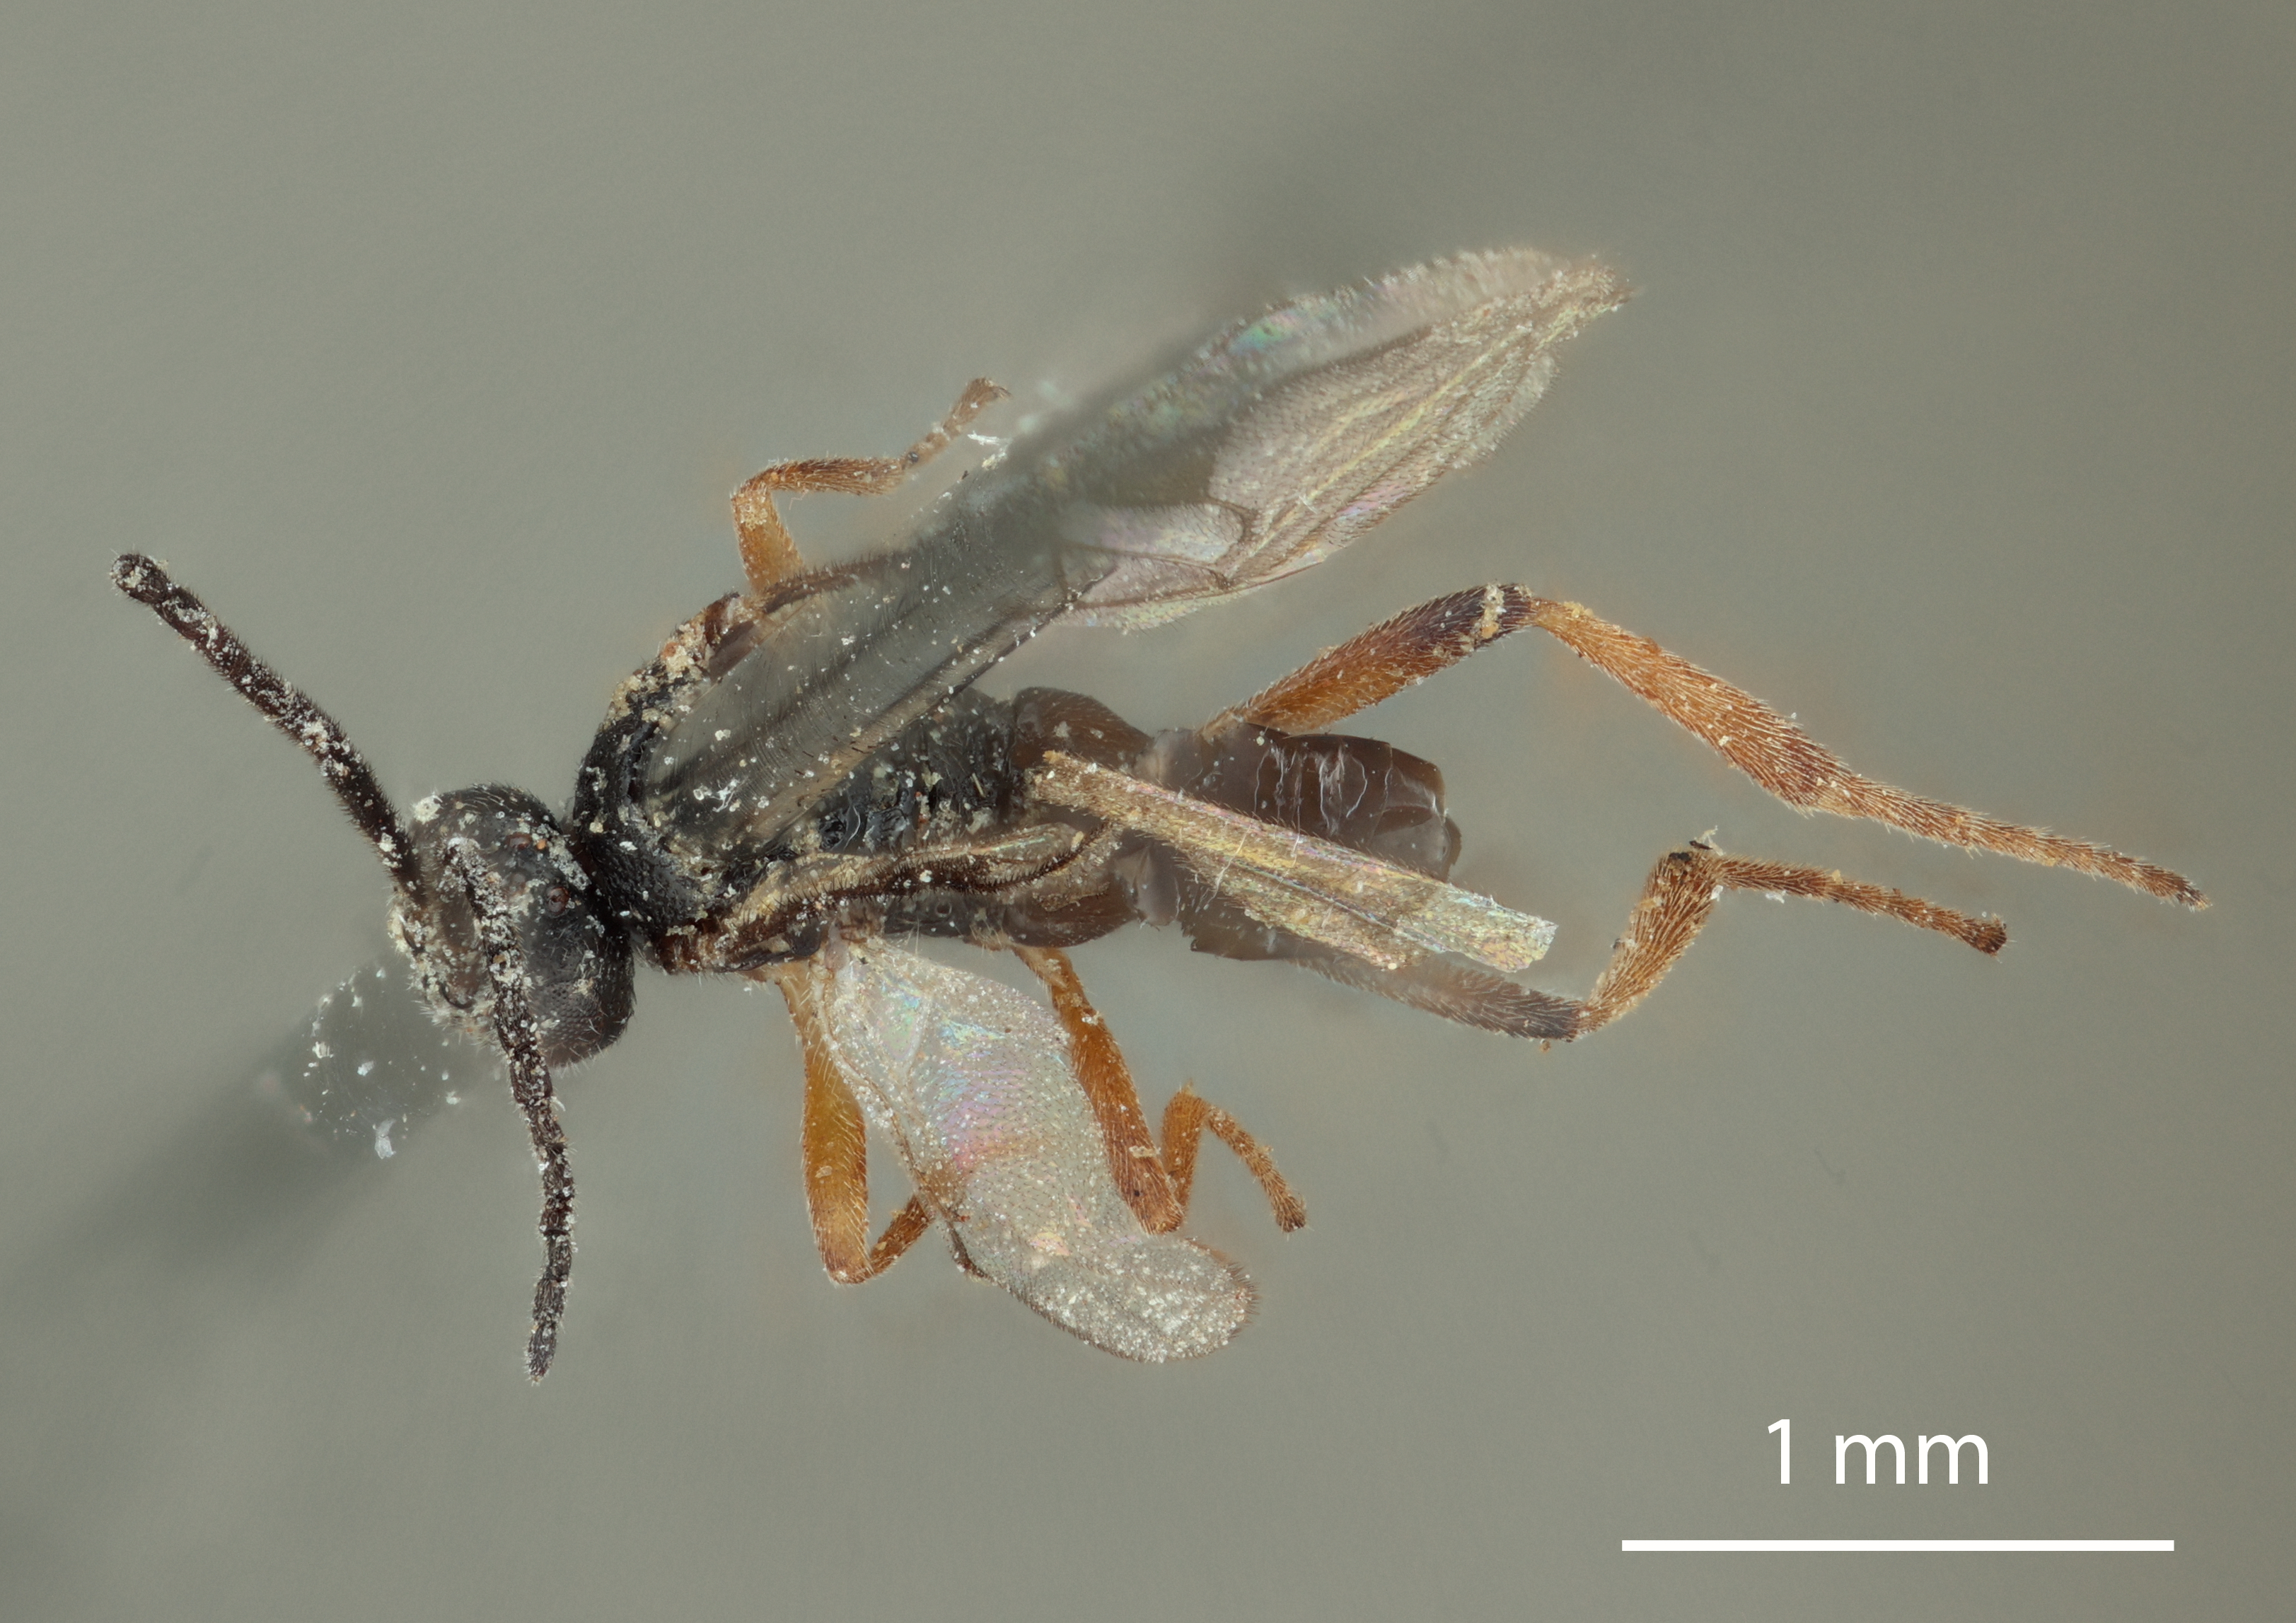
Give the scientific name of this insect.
Glypapanteles agrotivorus
